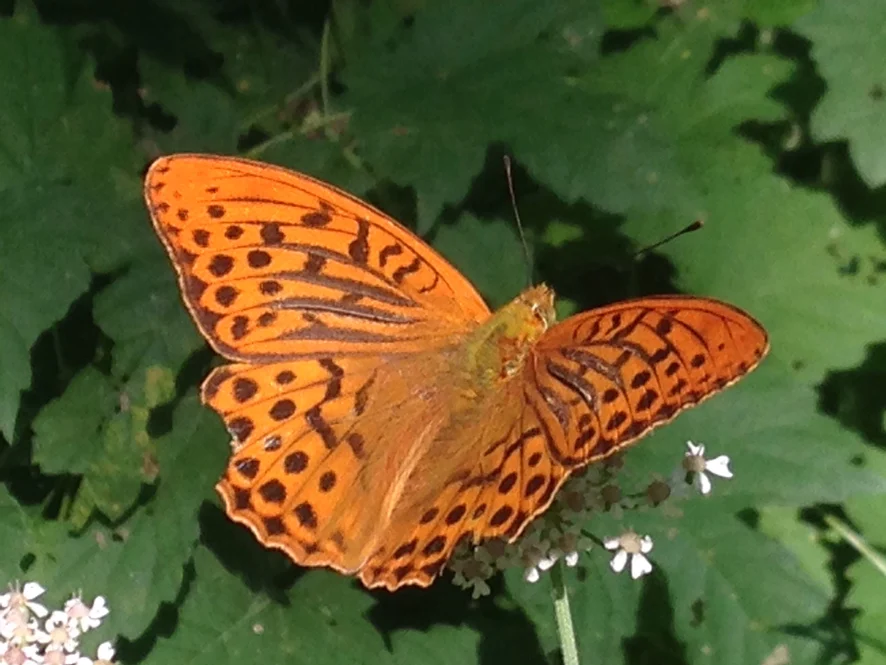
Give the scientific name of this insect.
Argynnis paphia
